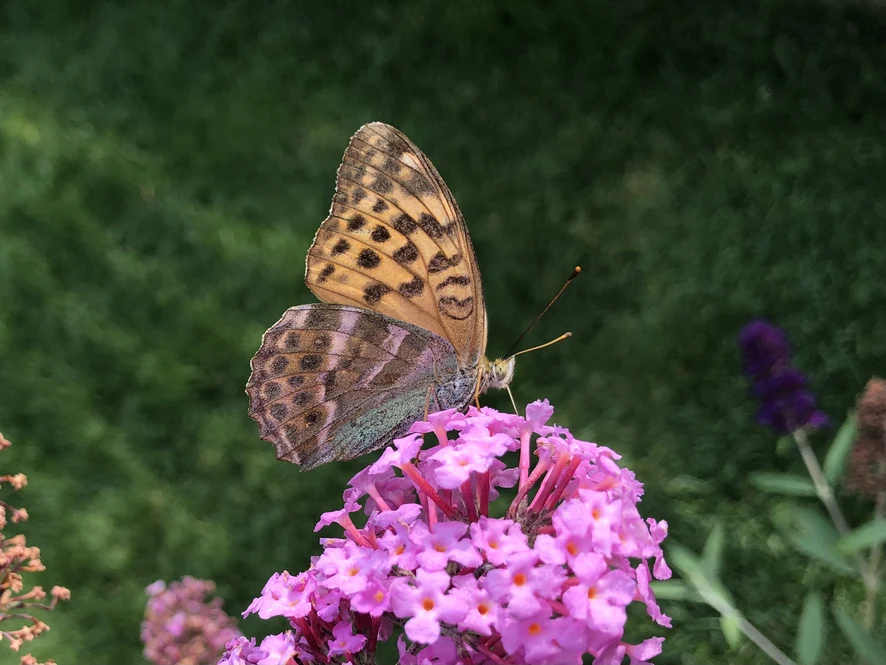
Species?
Argynnis paphia
